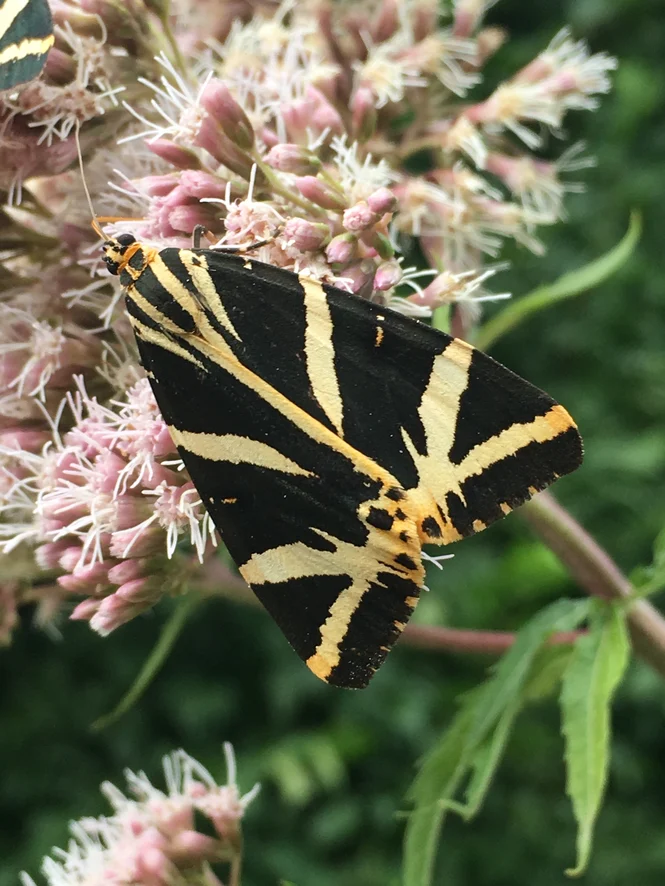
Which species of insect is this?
Euplagia quadripunctaria
